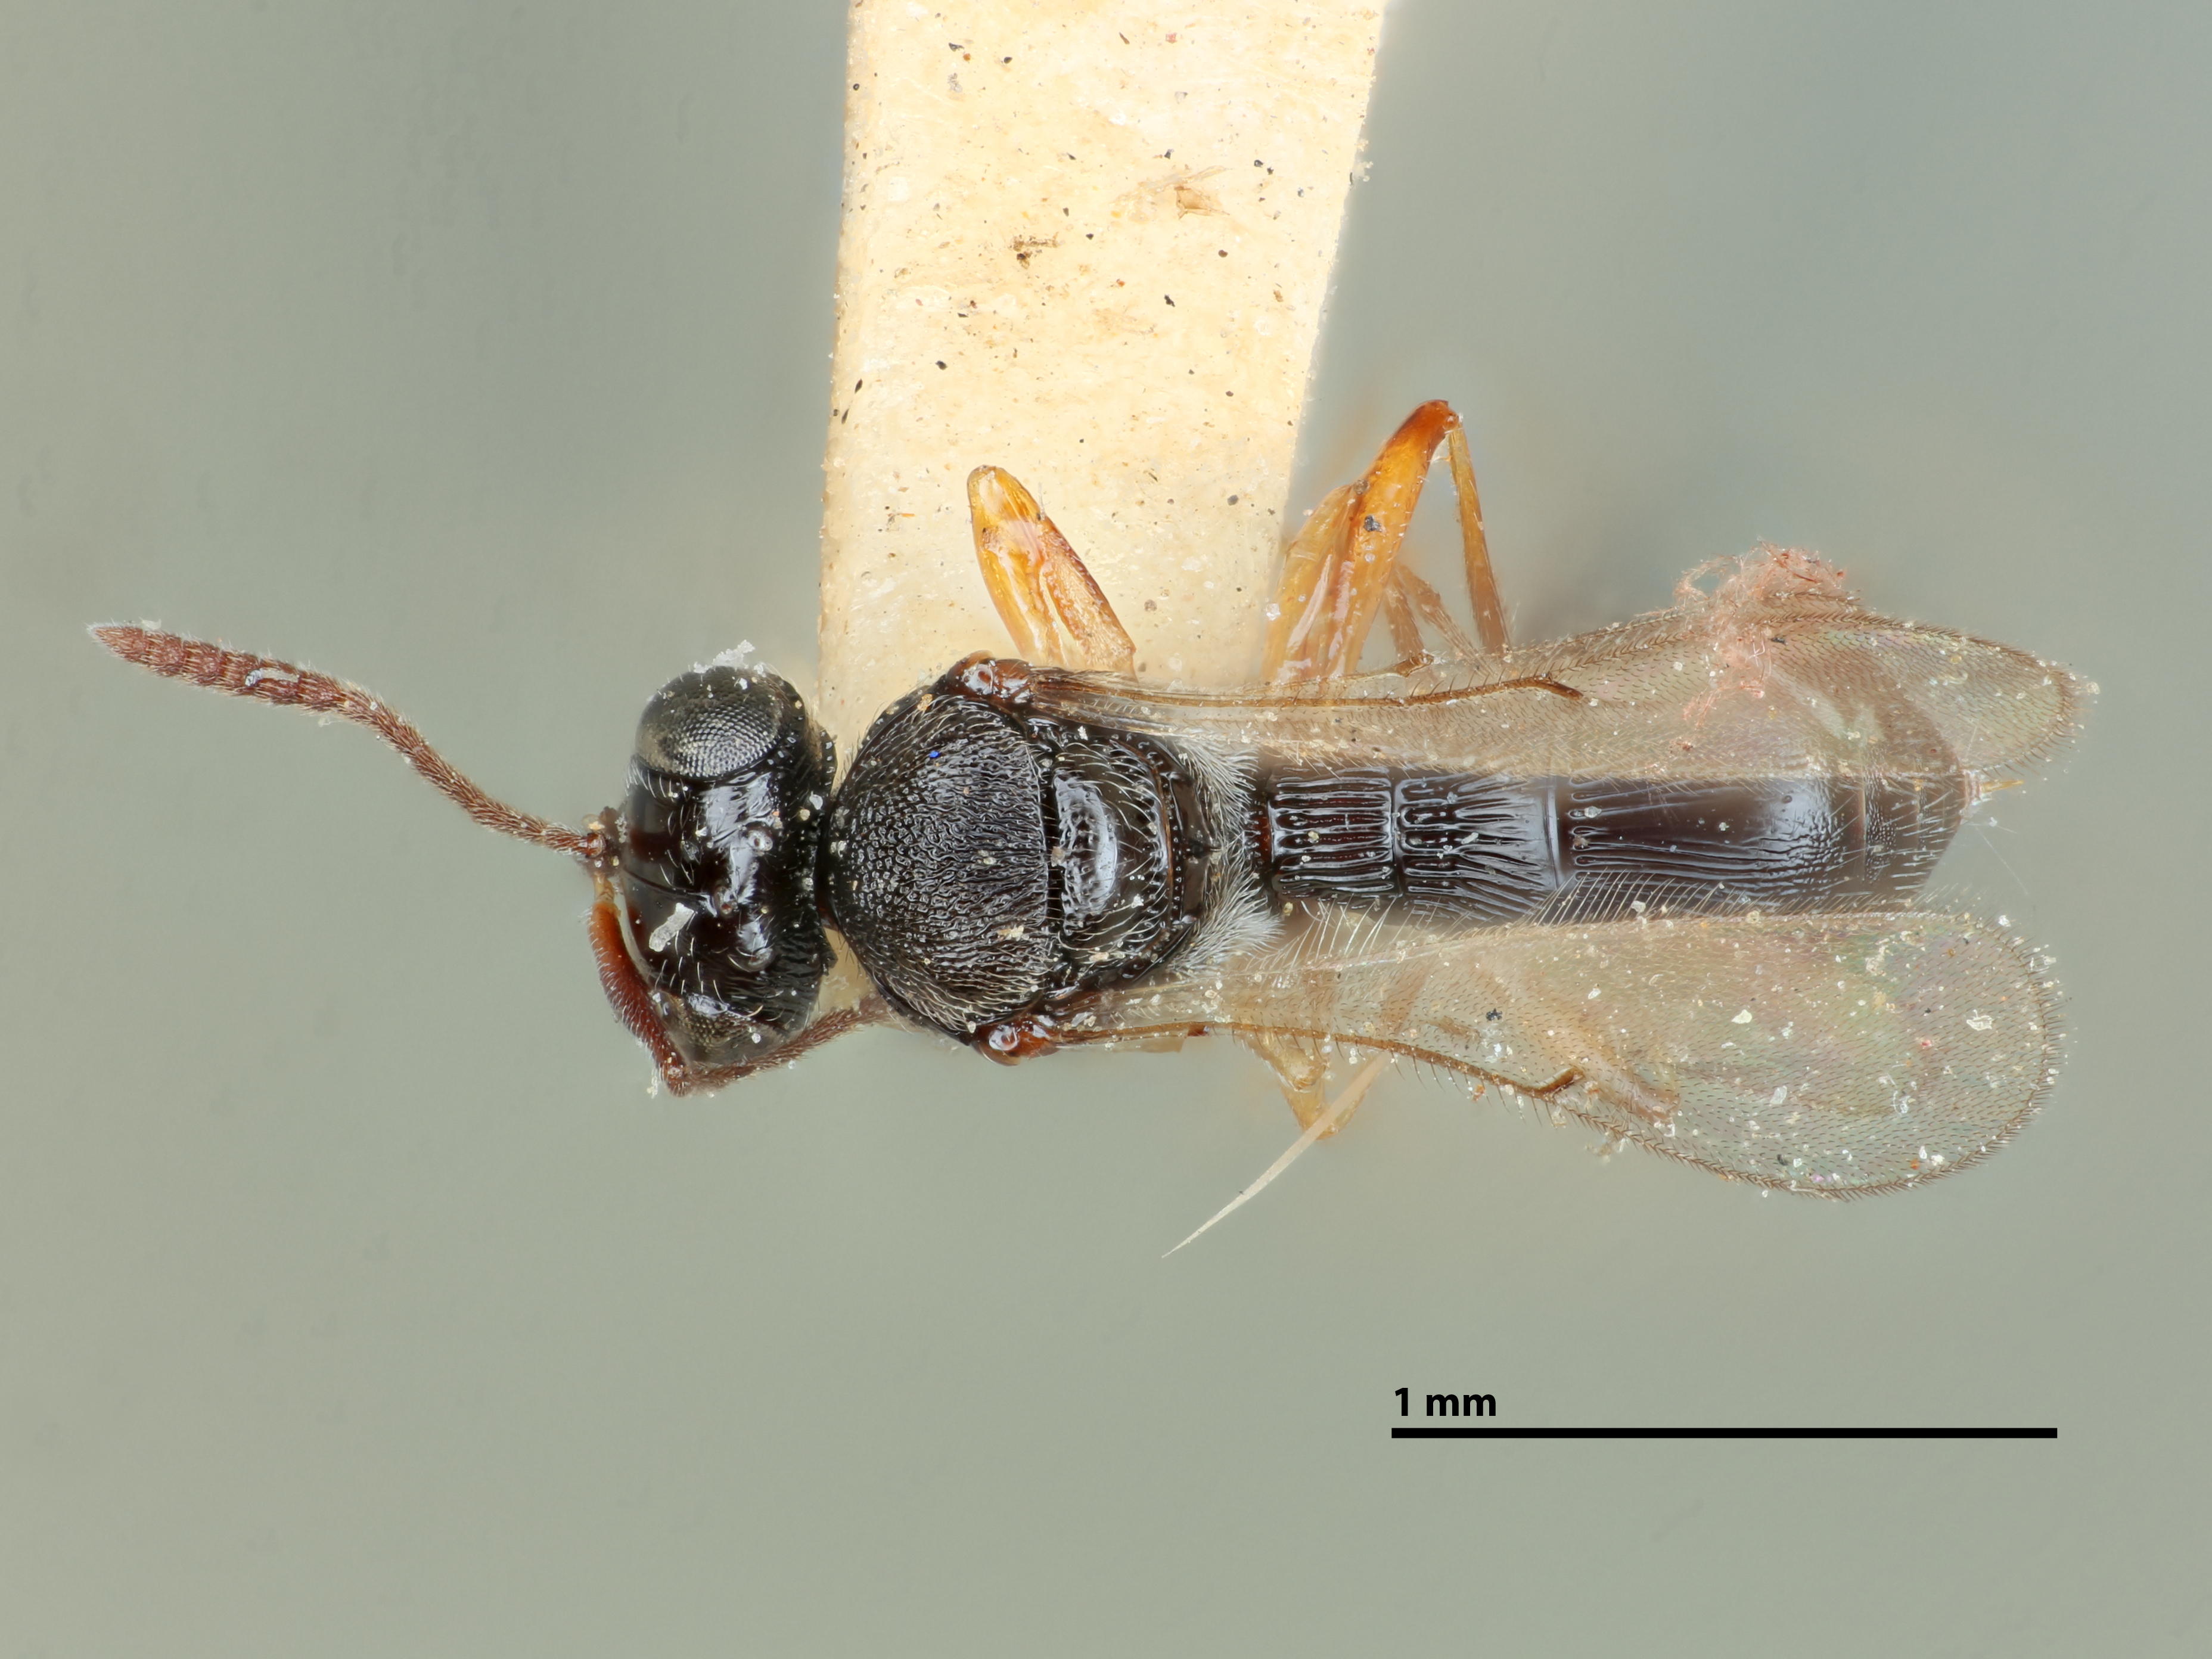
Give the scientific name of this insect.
Prosacantha caraborum
